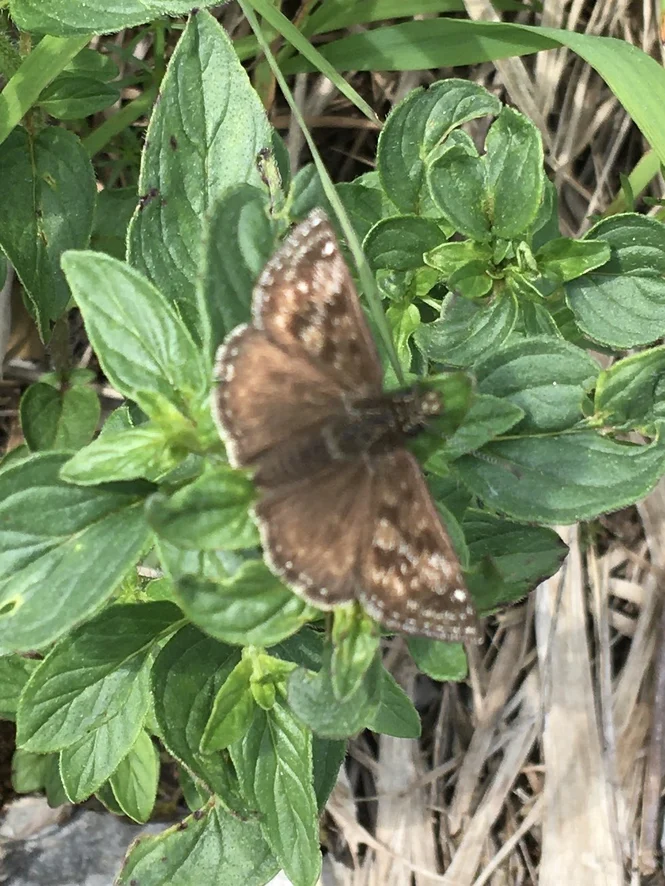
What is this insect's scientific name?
Erynnis tages
